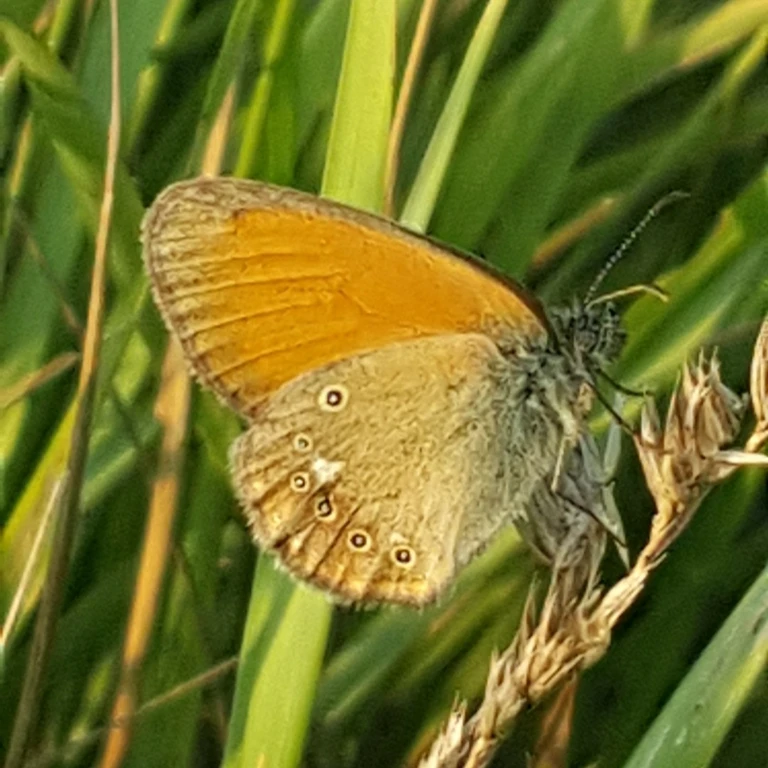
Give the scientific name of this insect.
Coenonympha glycerion (also Coenonympha iphis)
